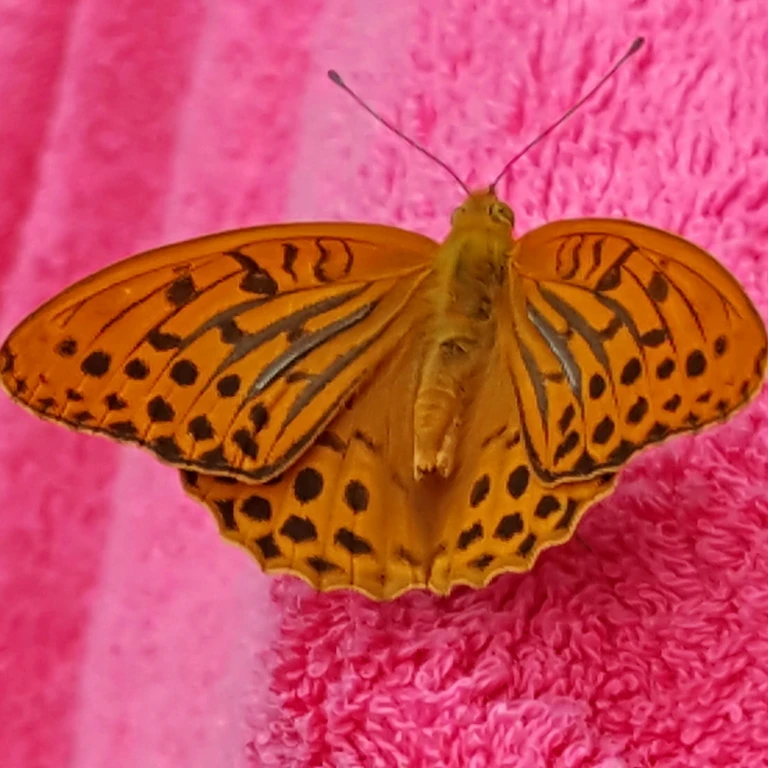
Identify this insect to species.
Argynnis paphia
